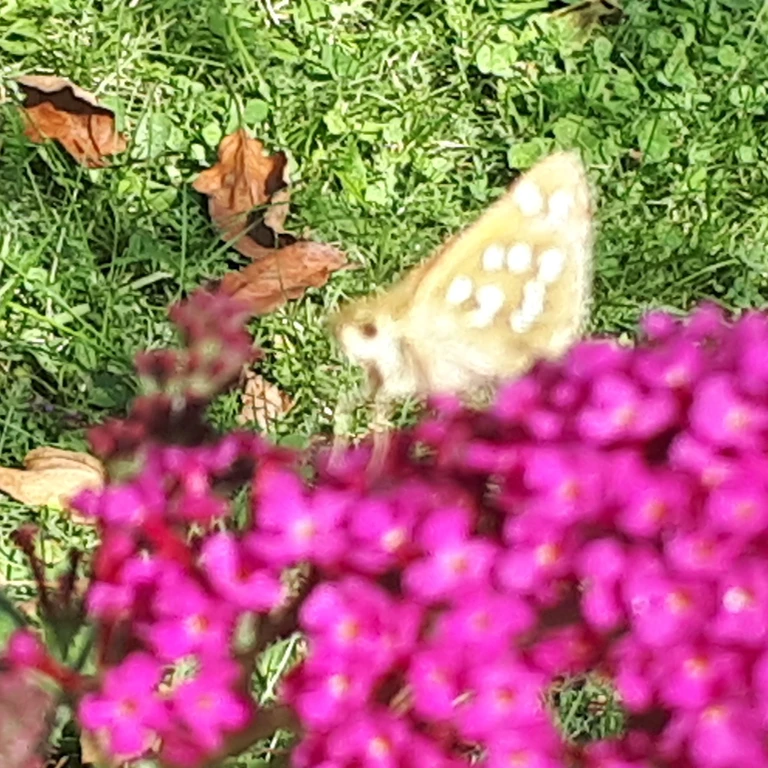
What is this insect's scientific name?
Hesperia comma
